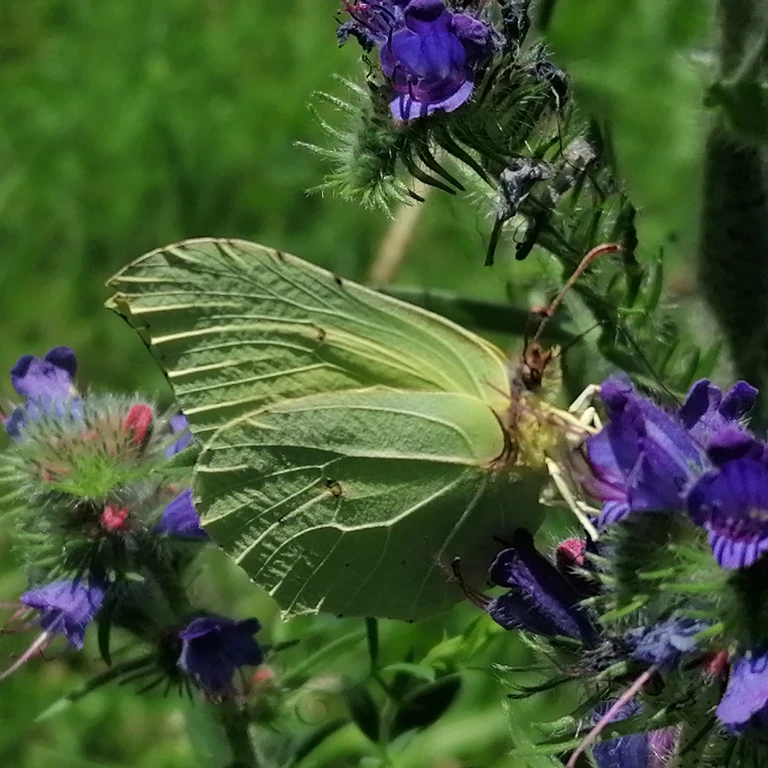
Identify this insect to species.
Gonepteryx rhamni
